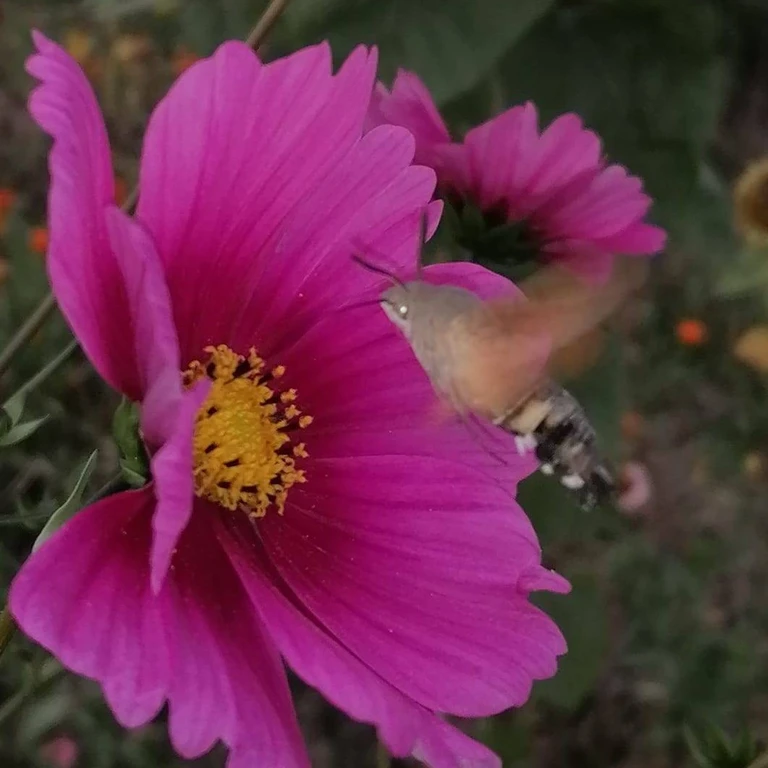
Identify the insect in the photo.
Macroglossum stellatarum
